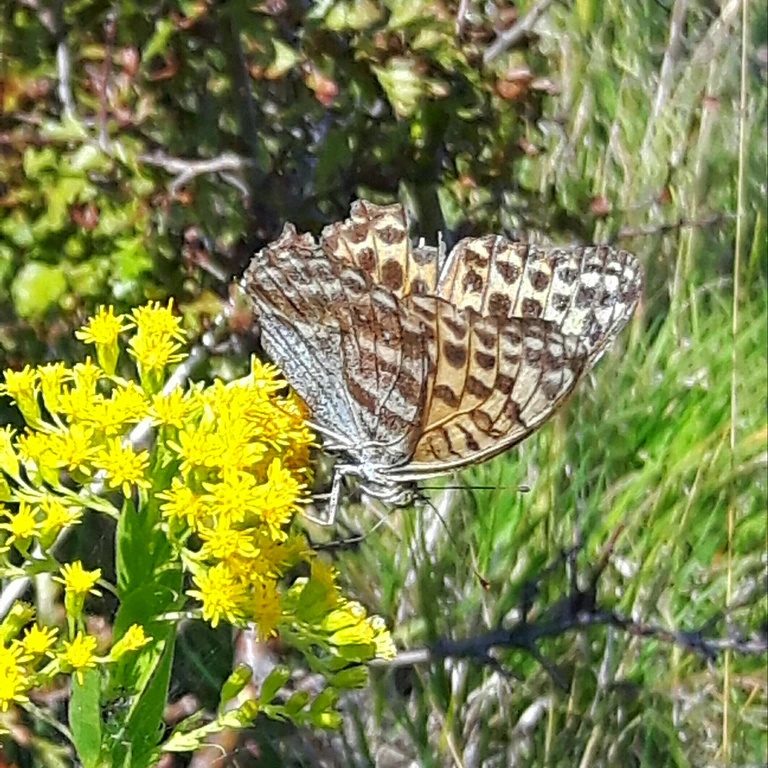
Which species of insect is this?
Argynnis paphia
